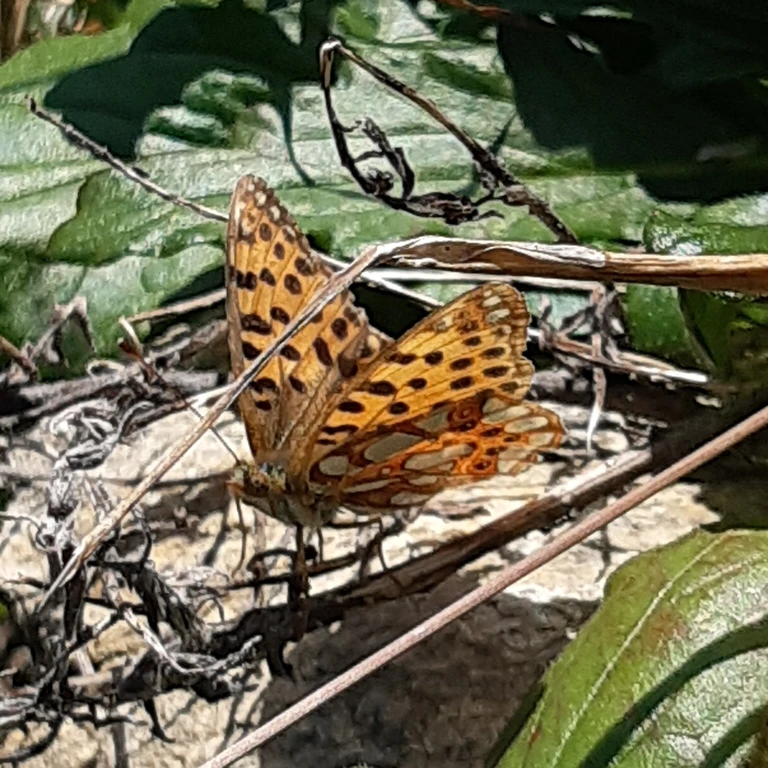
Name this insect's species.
Issoria lathonia
